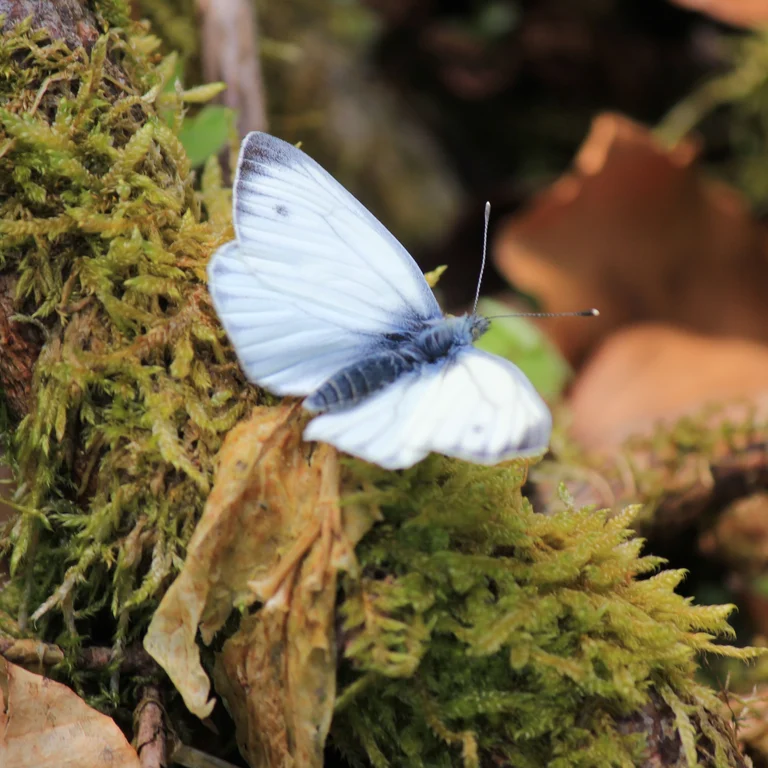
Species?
Pieris bryoniae
